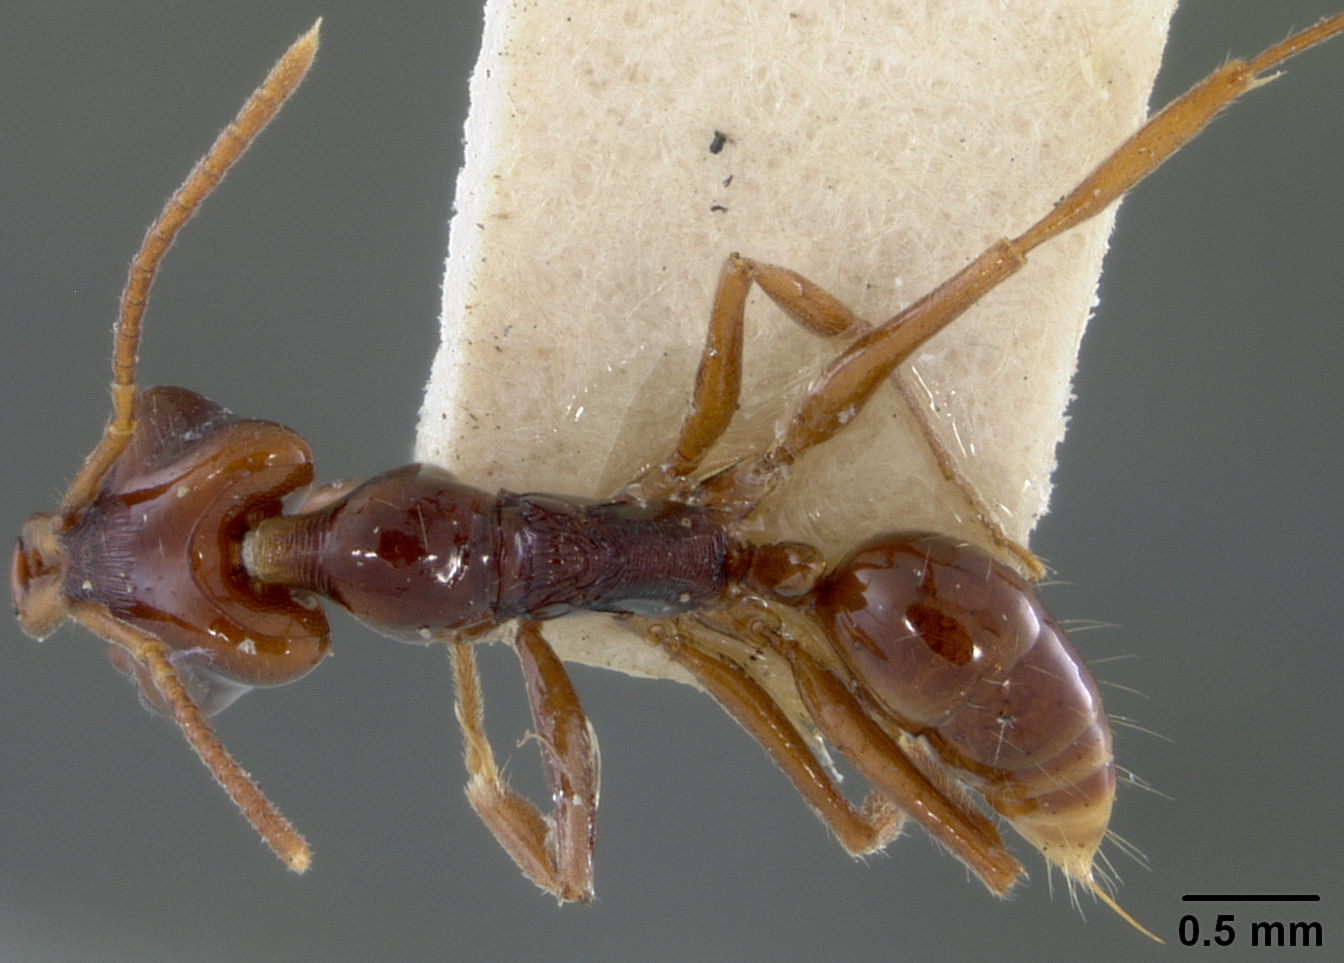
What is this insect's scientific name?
Anochetus cato
